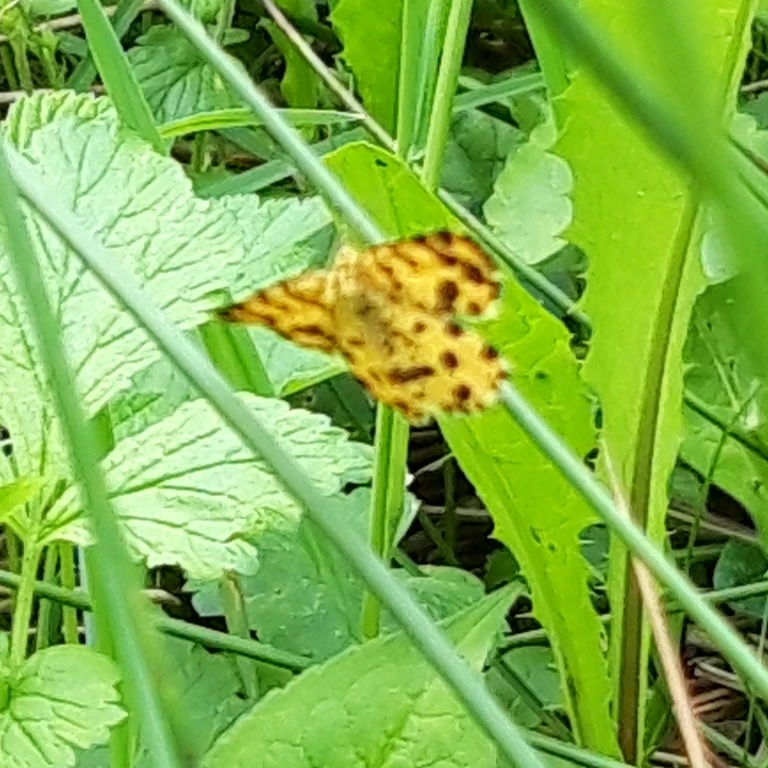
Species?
Pseudopanthera macularia
